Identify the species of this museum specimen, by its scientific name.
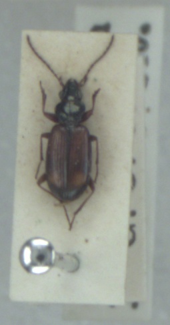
Bembidion bualei
